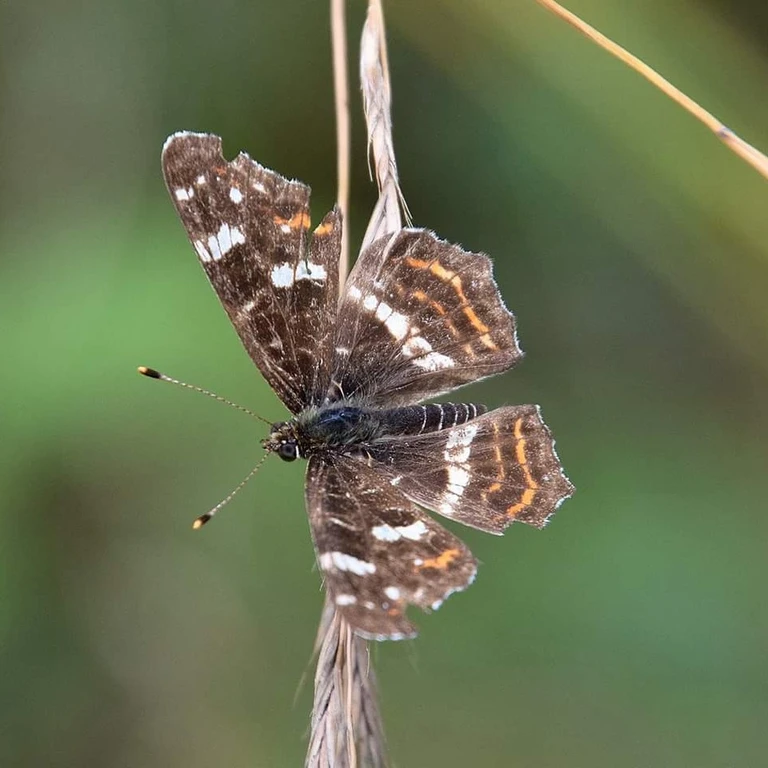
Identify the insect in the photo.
Araschnia levana
